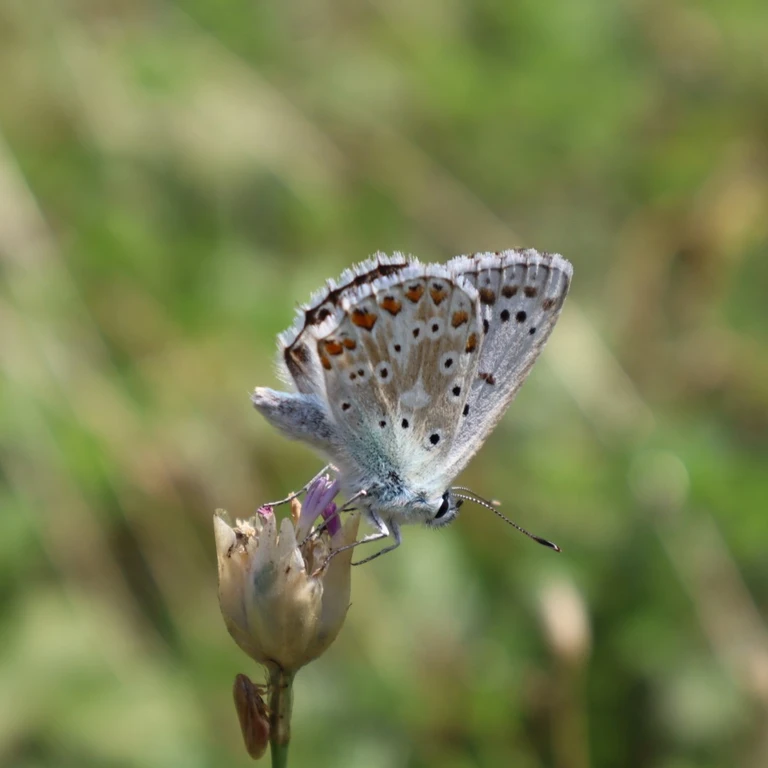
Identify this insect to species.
Lysandra coridon
